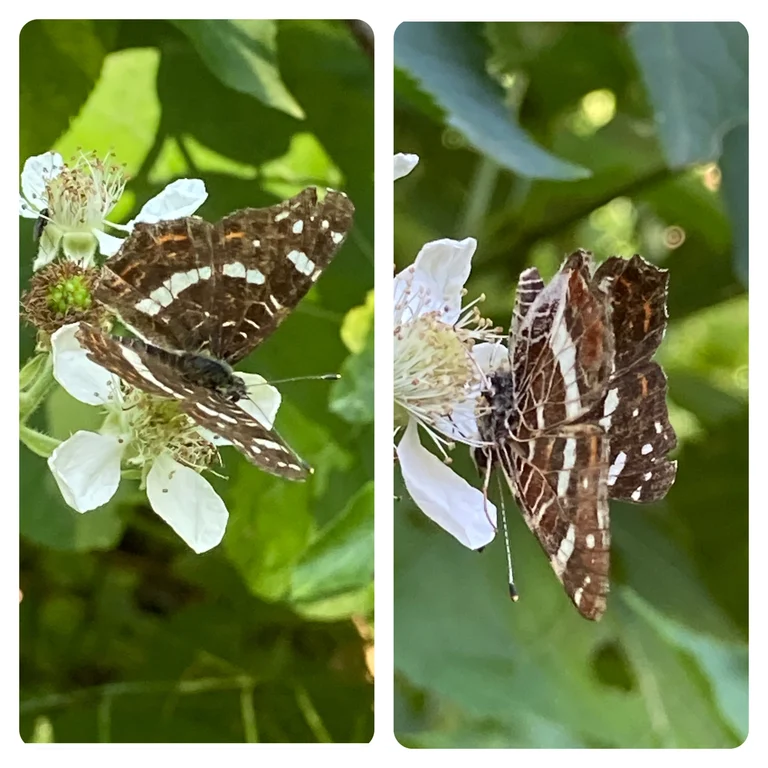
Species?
Araschnia levana
